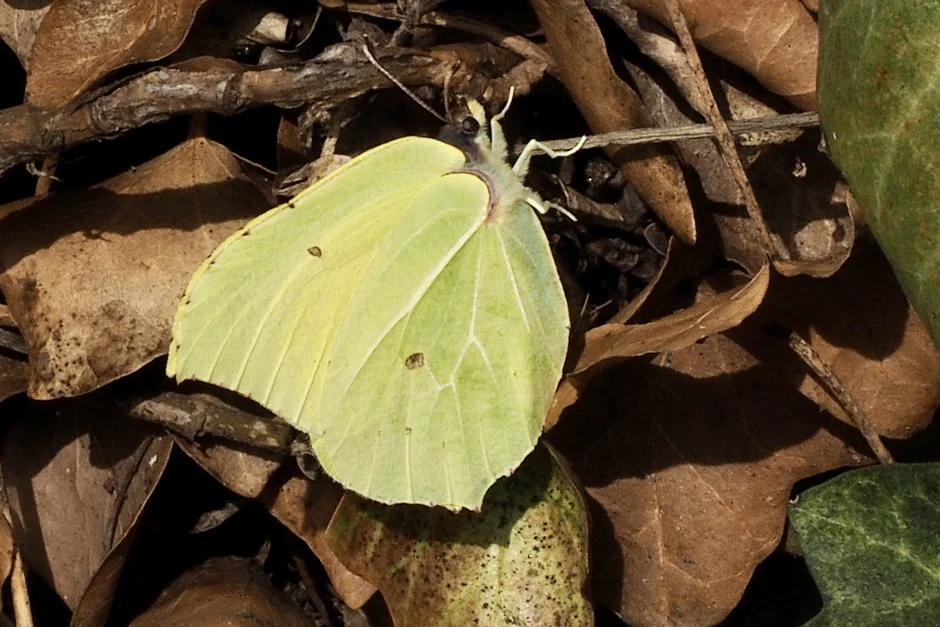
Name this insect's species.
Gonepteryx rhamni
